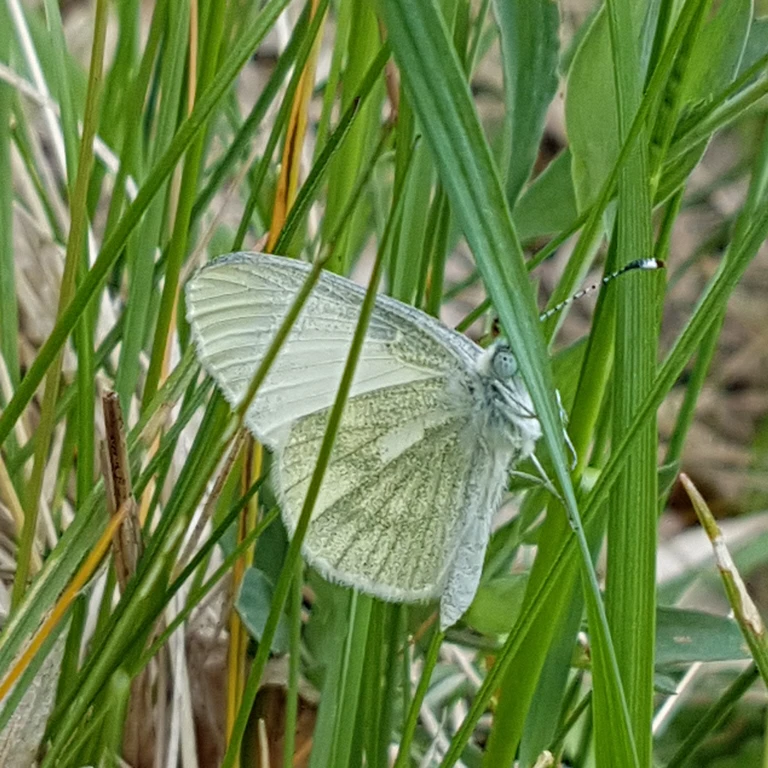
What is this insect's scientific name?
Leptidea sinapis/juvernica
